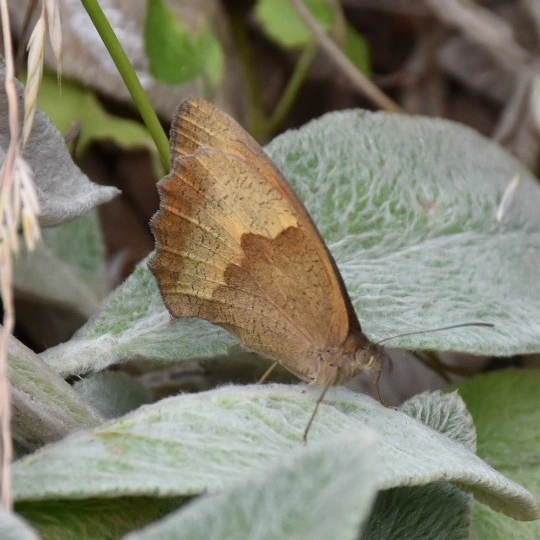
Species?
Maniola jurtina
